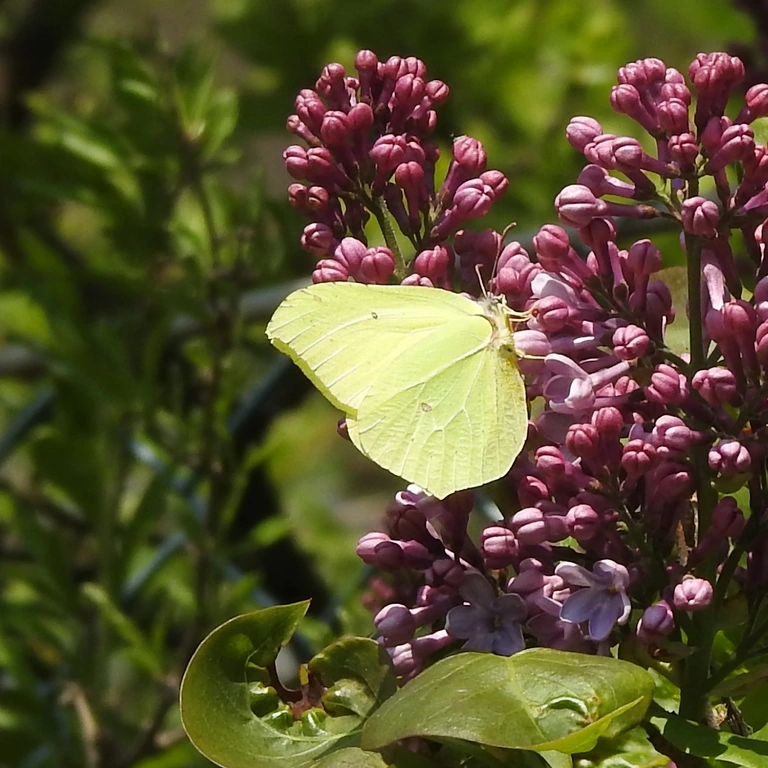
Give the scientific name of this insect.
Gonepteryx rhamni
